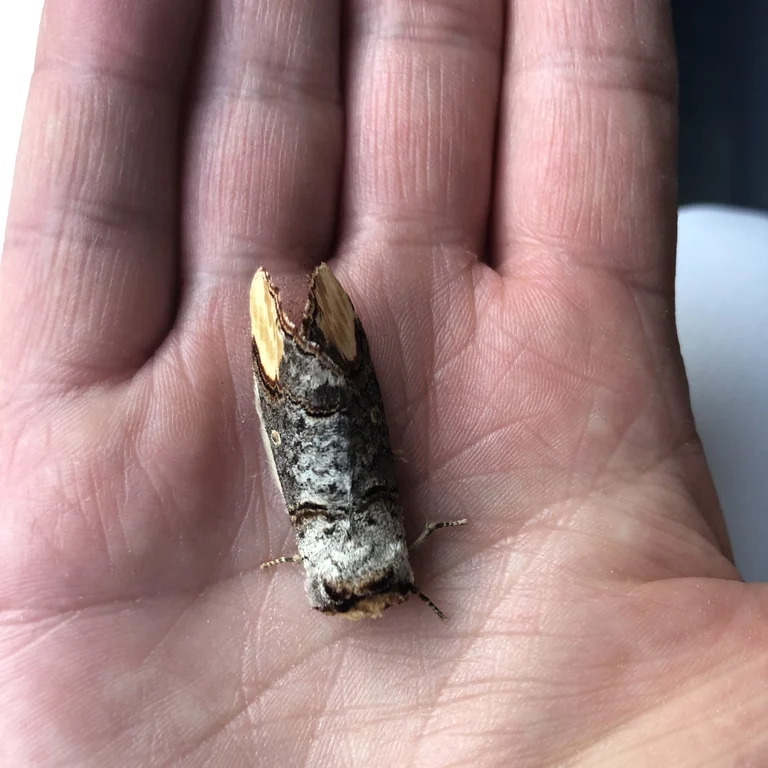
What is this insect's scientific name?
Phalera bucephala
